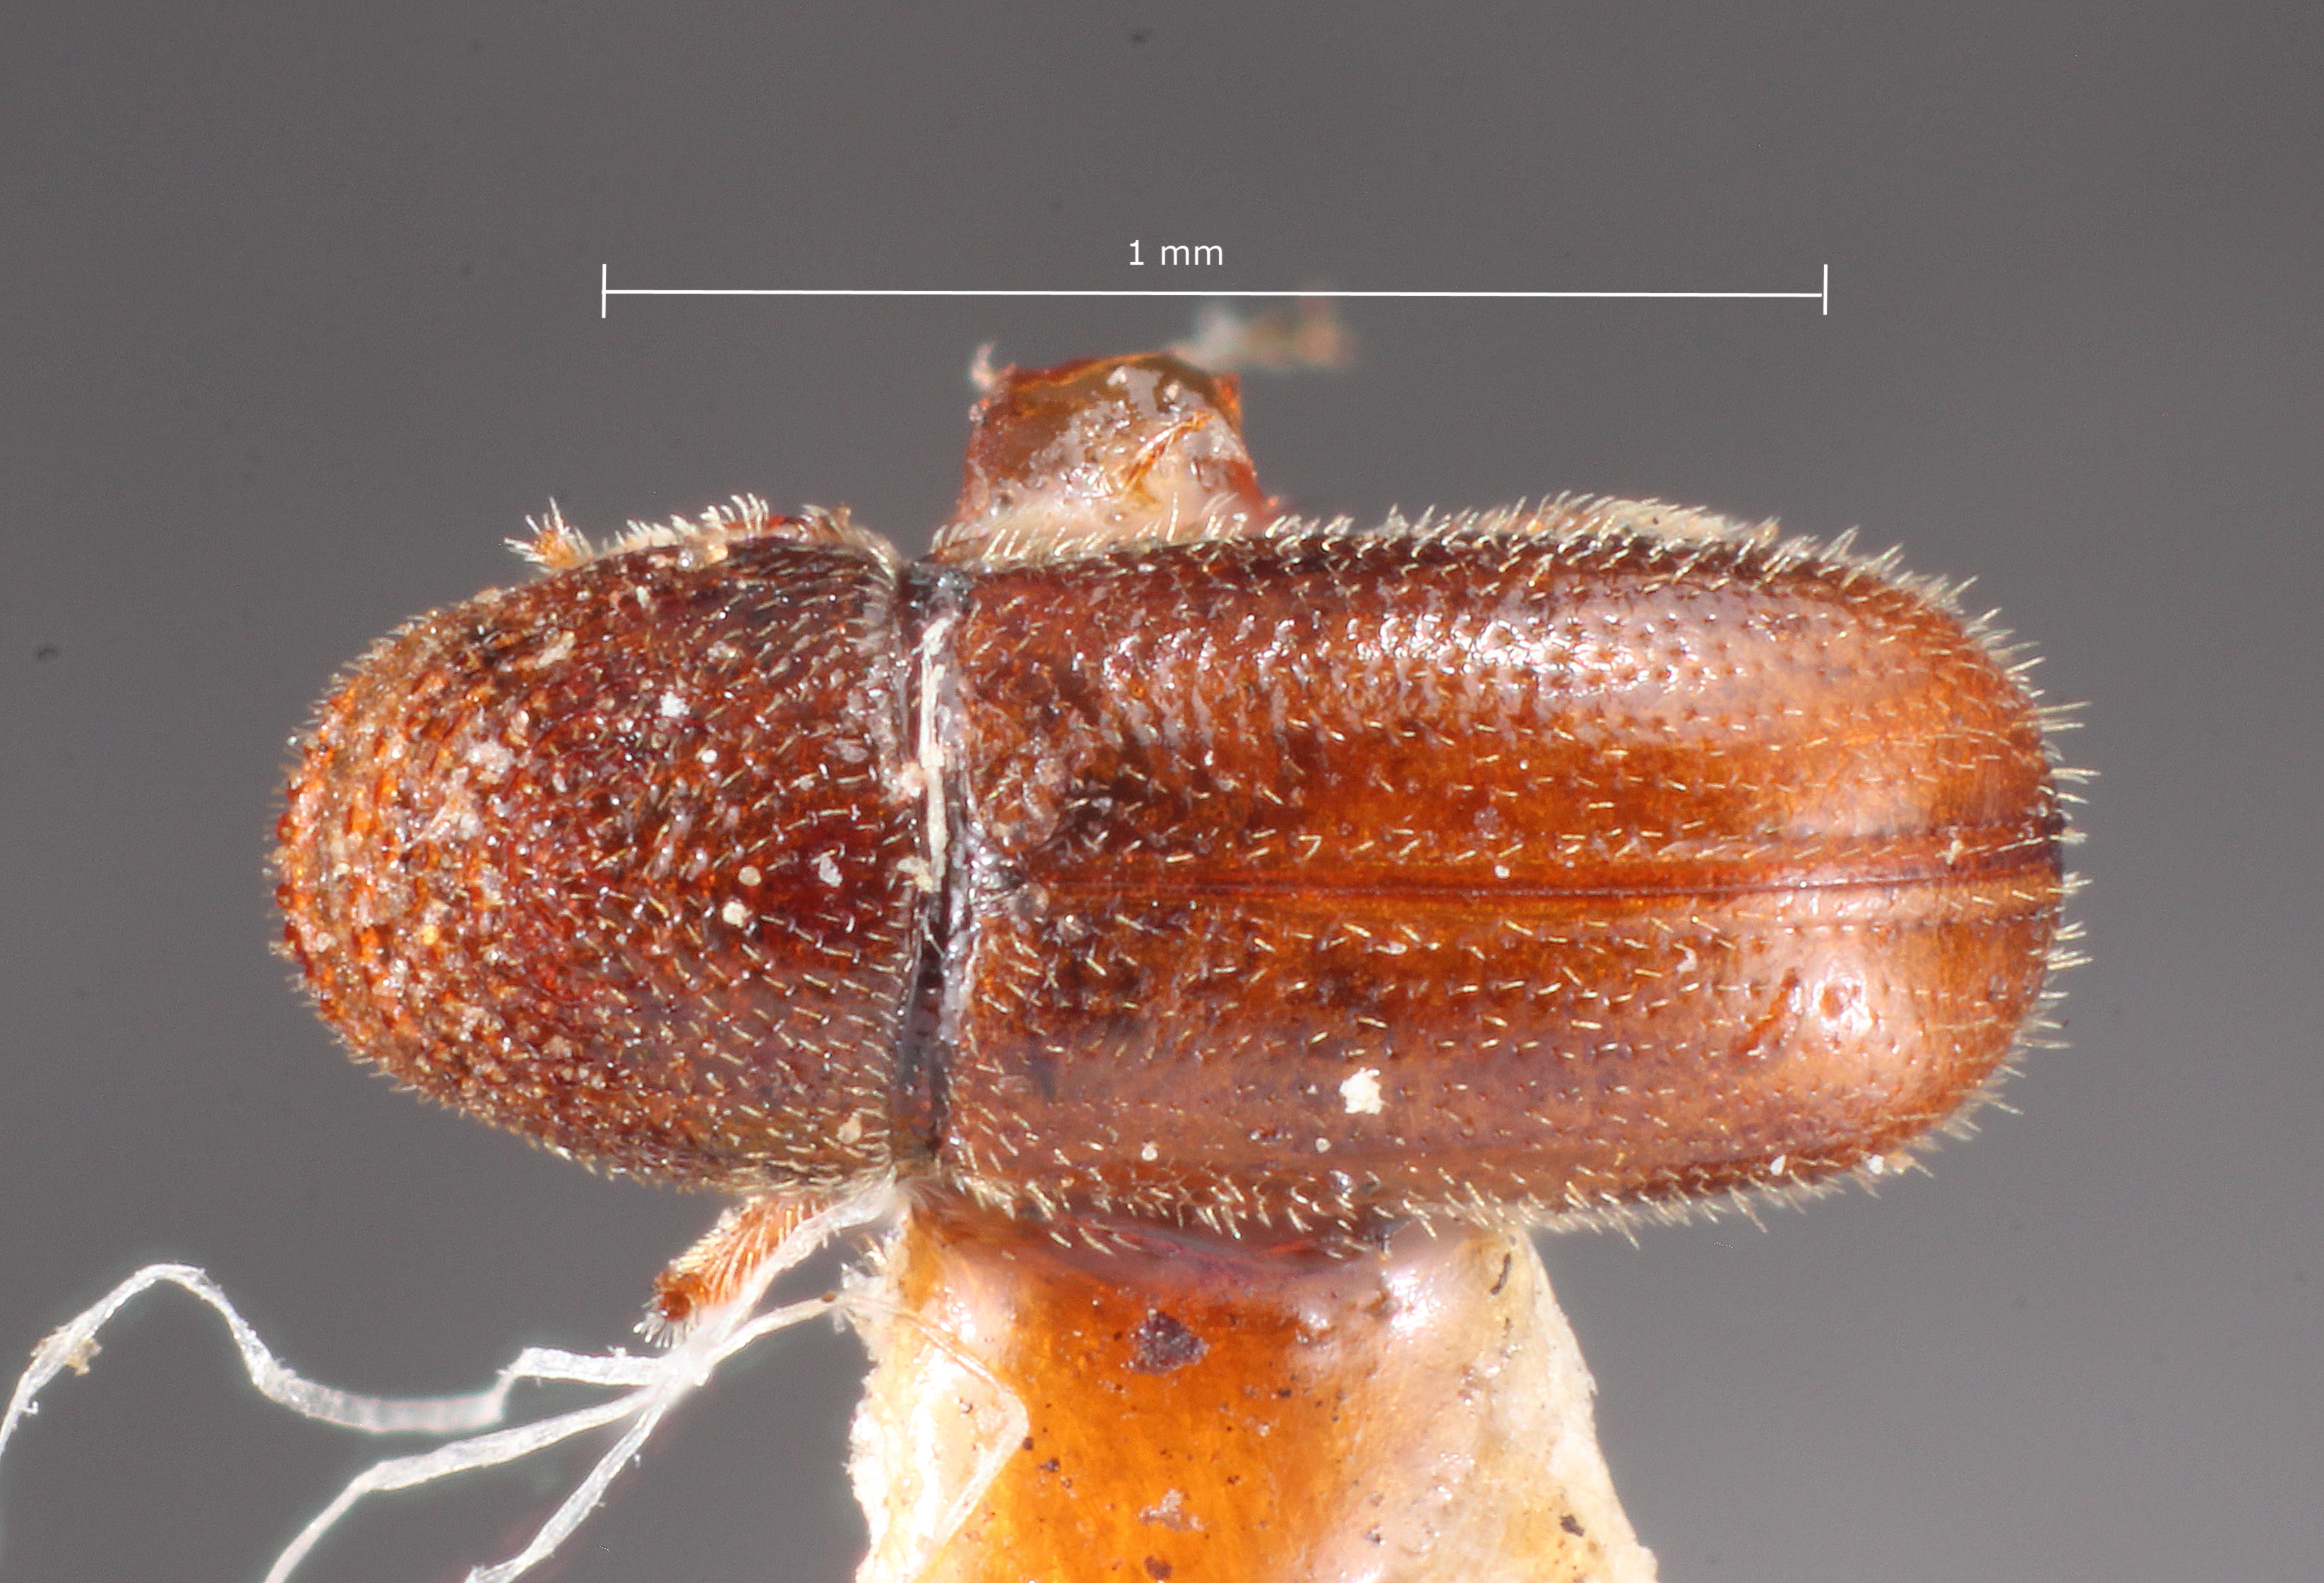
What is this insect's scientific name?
Pityophthorus abietis
